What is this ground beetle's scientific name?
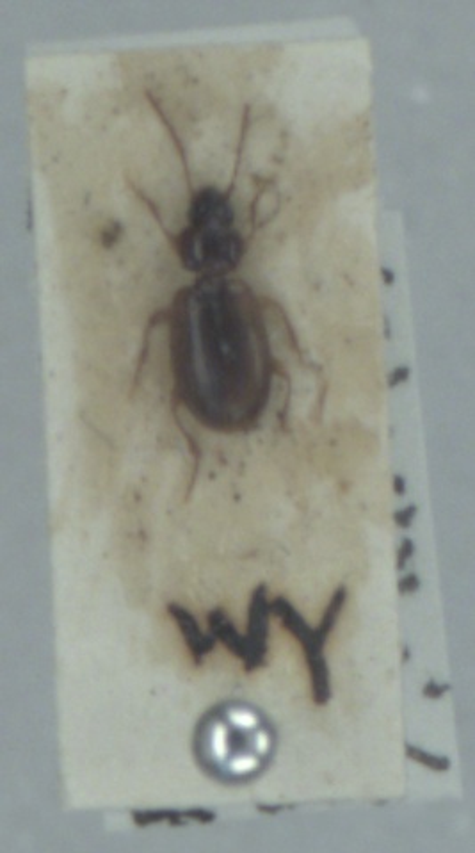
Trechus quadristriatus
